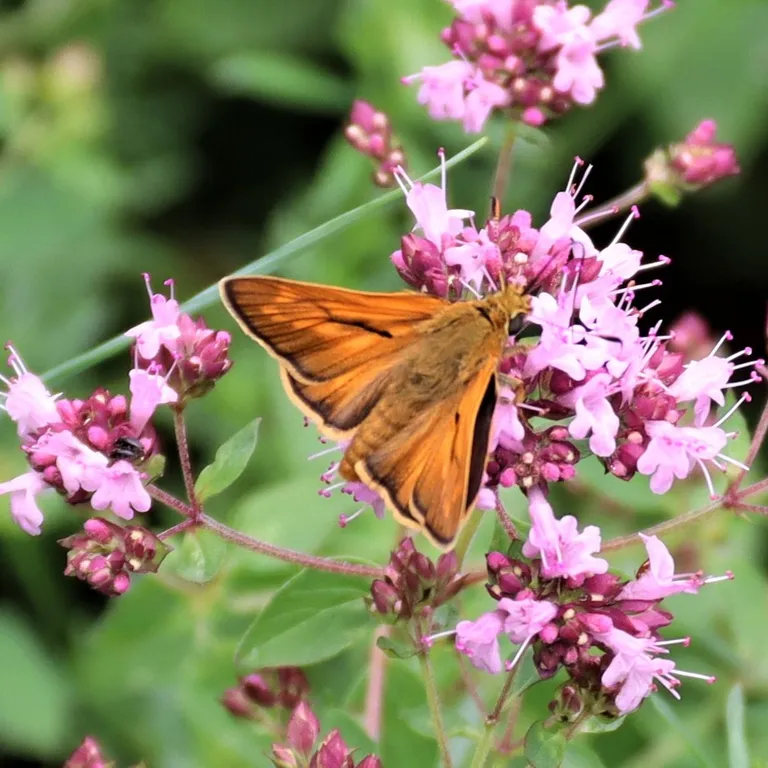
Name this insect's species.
Ochlodes sylvanus (also Ochlodes venata)
